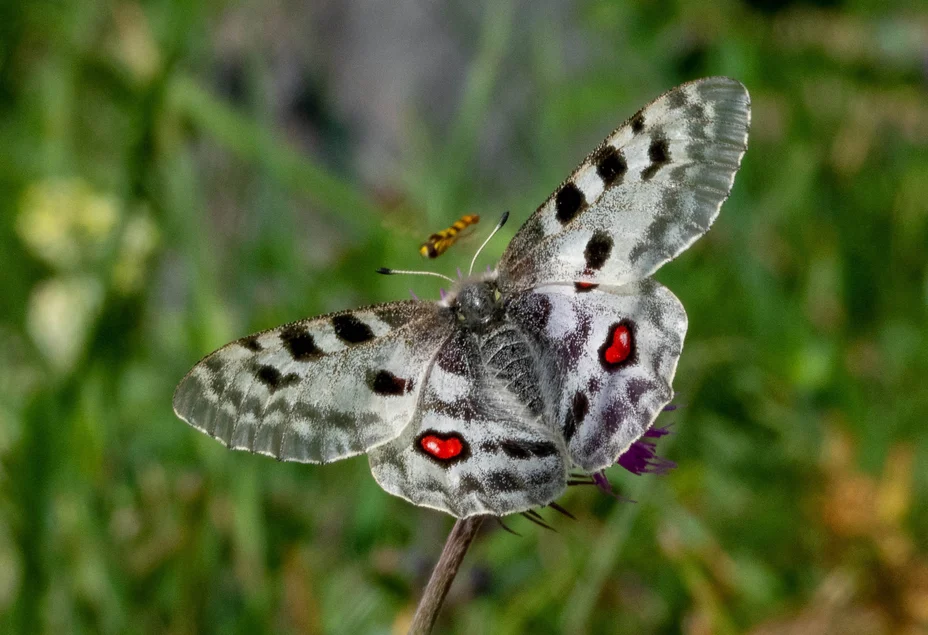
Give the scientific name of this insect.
Parnassius apollo
